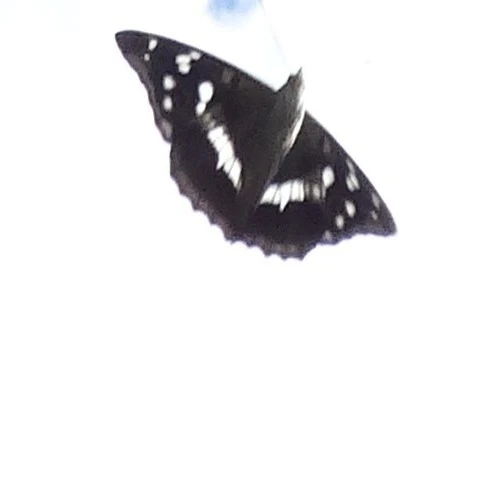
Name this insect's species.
Apatura iris
